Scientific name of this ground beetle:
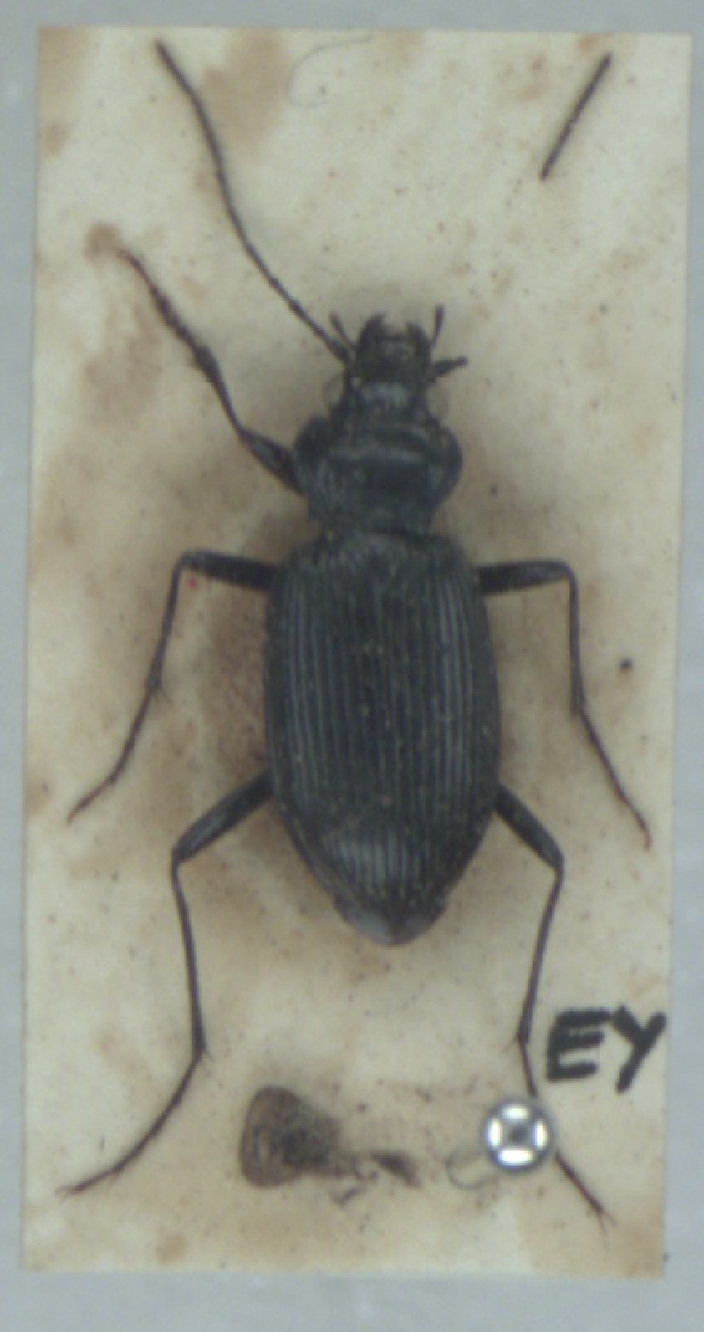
Nebria rufescens
